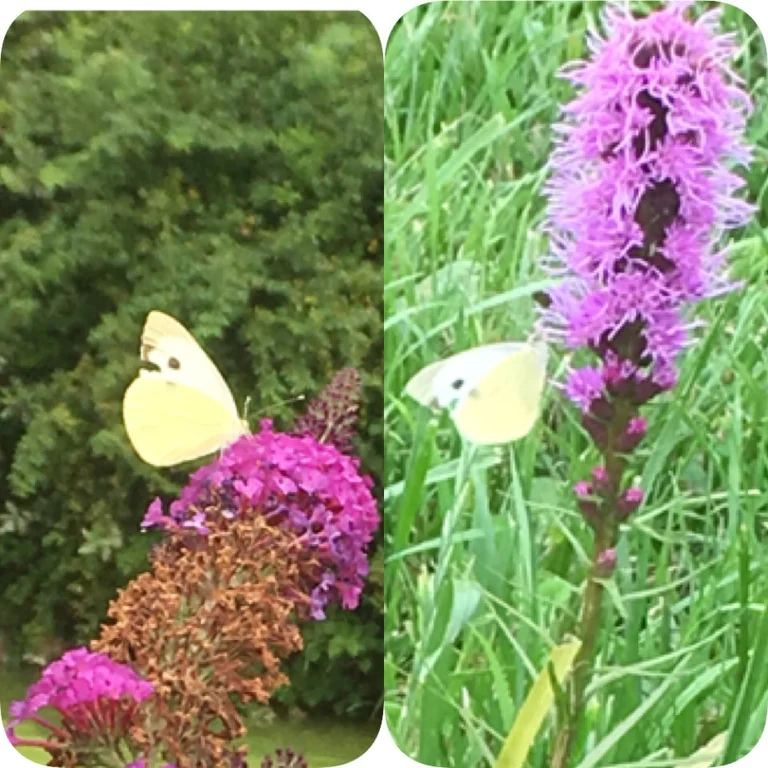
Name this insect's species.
Pieris brassicae
